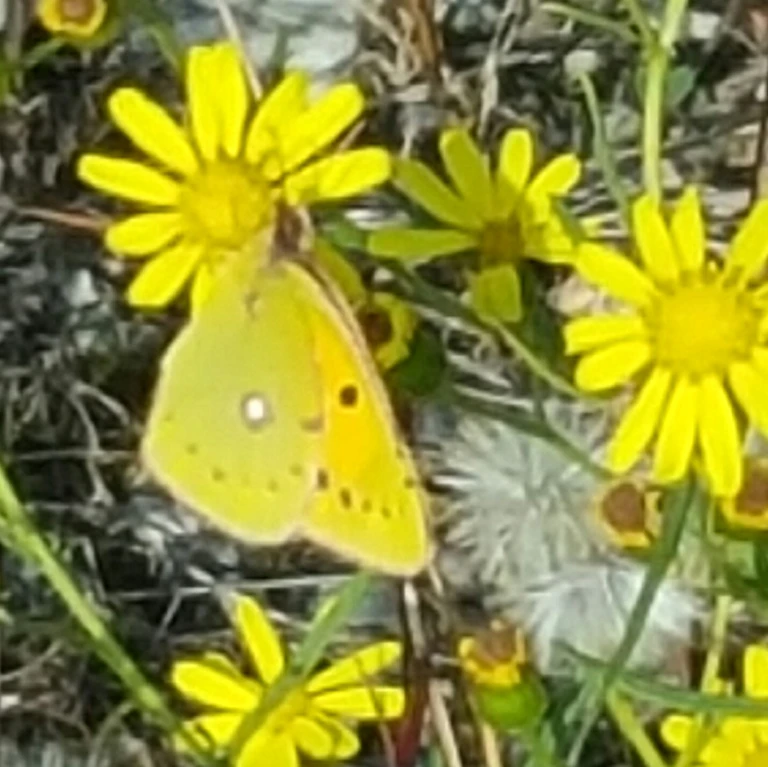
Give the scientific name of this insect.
Colias croceus
